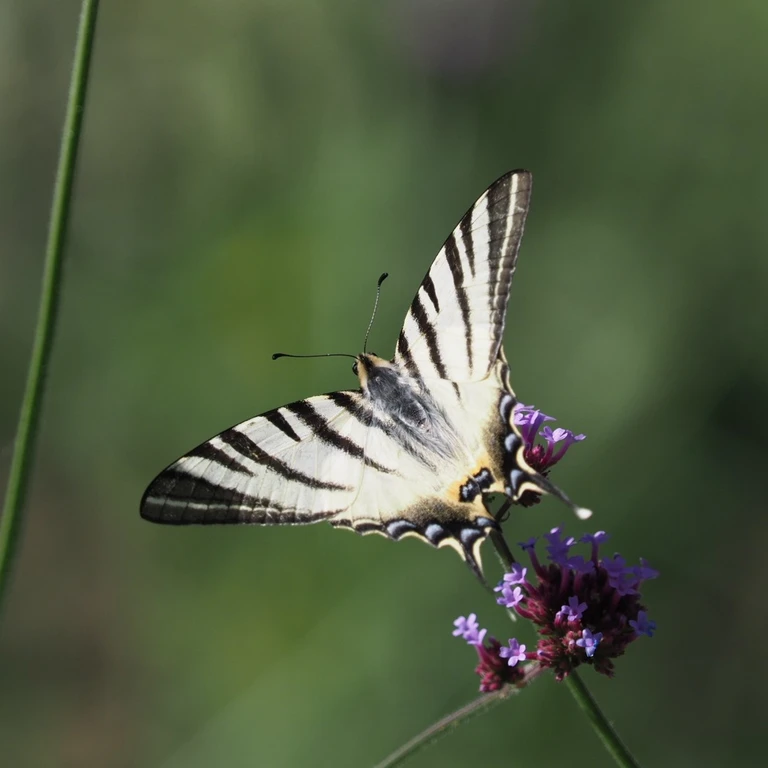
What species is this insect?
Iphiclides podalirius
